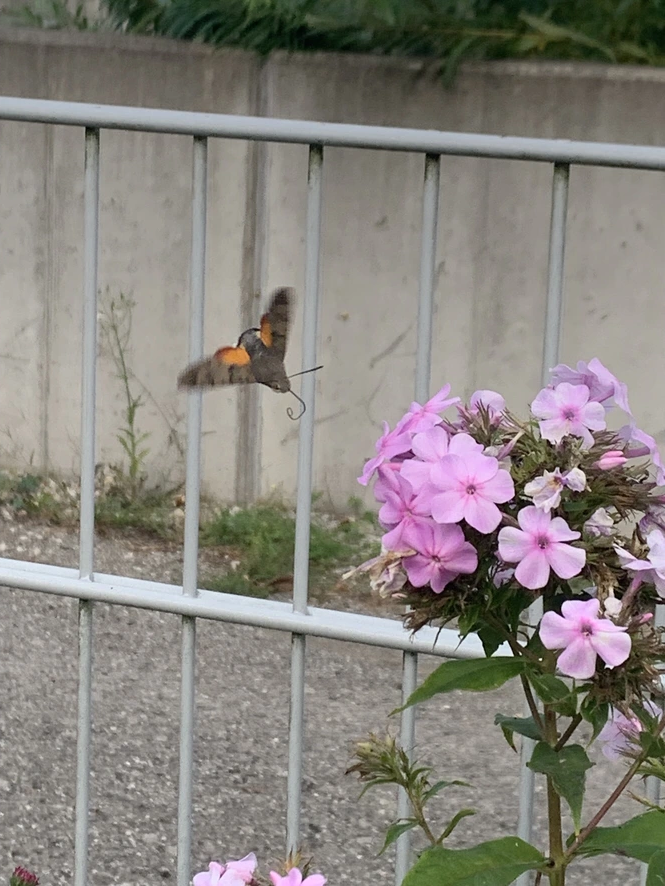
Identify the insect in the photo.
Macroglossum stellatarum
